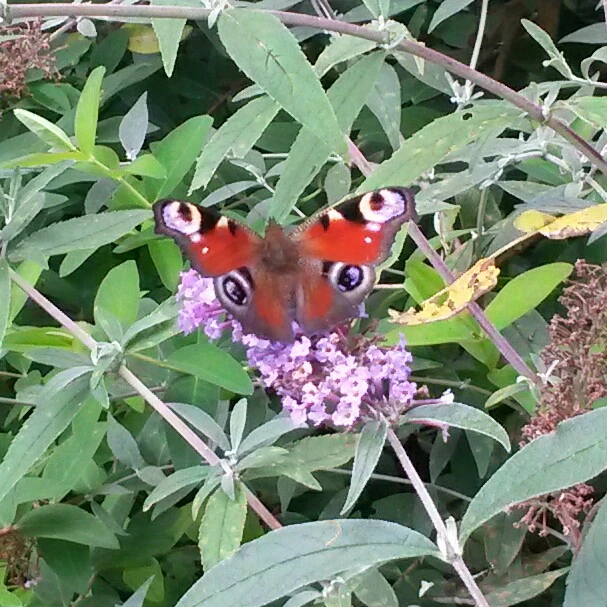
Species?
Aglais io
